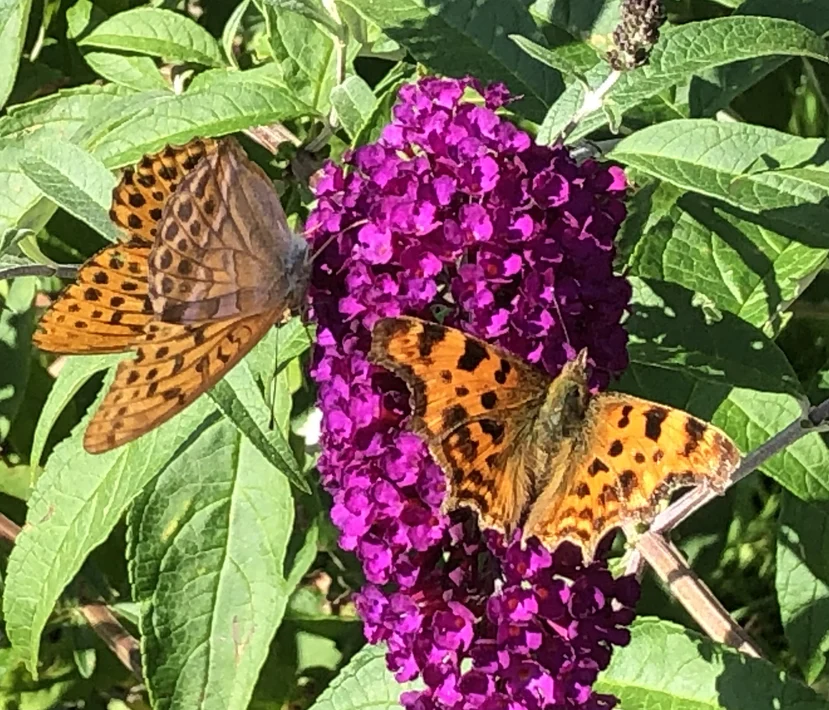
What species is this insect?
Polygonia c-album
